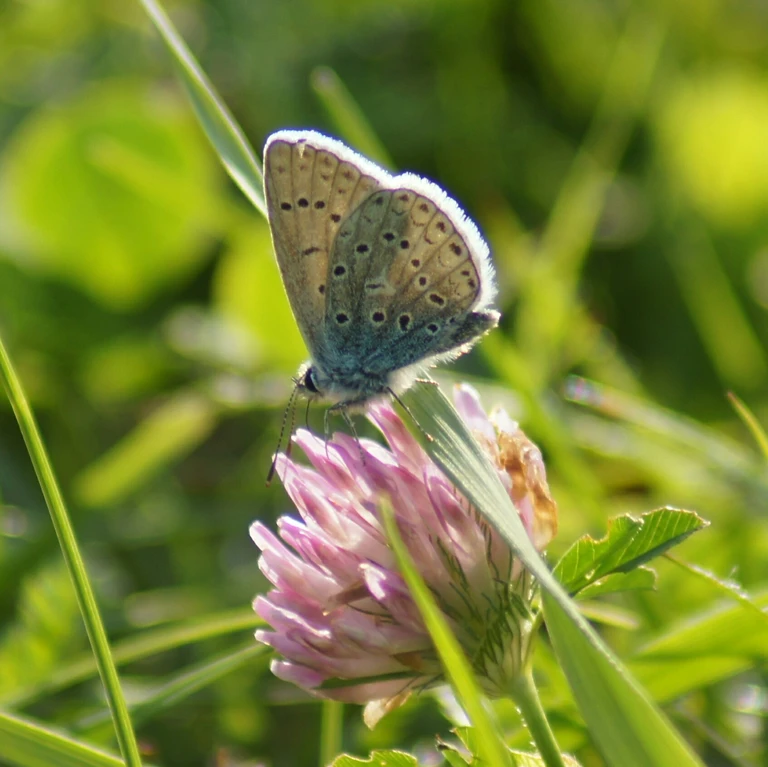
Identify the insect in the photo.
Polyommatus icarus
